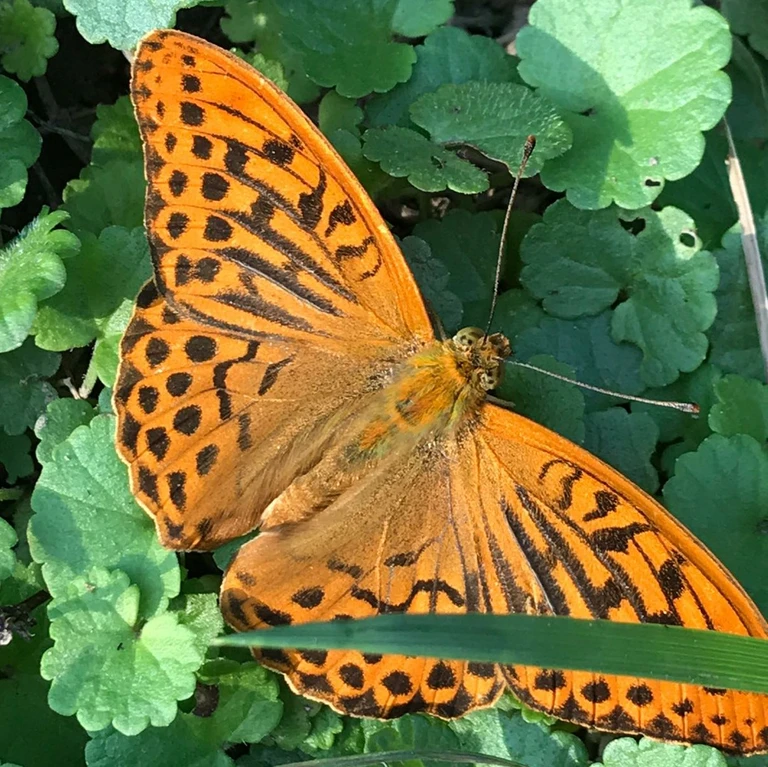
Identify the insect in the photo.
Argynnis paphia
